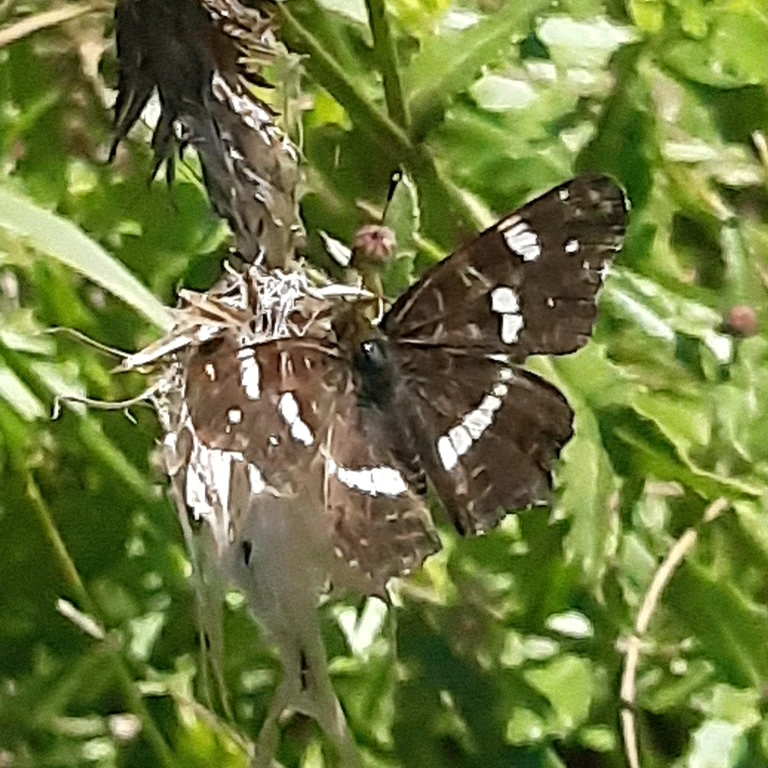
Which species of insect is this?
Araschnia levana
